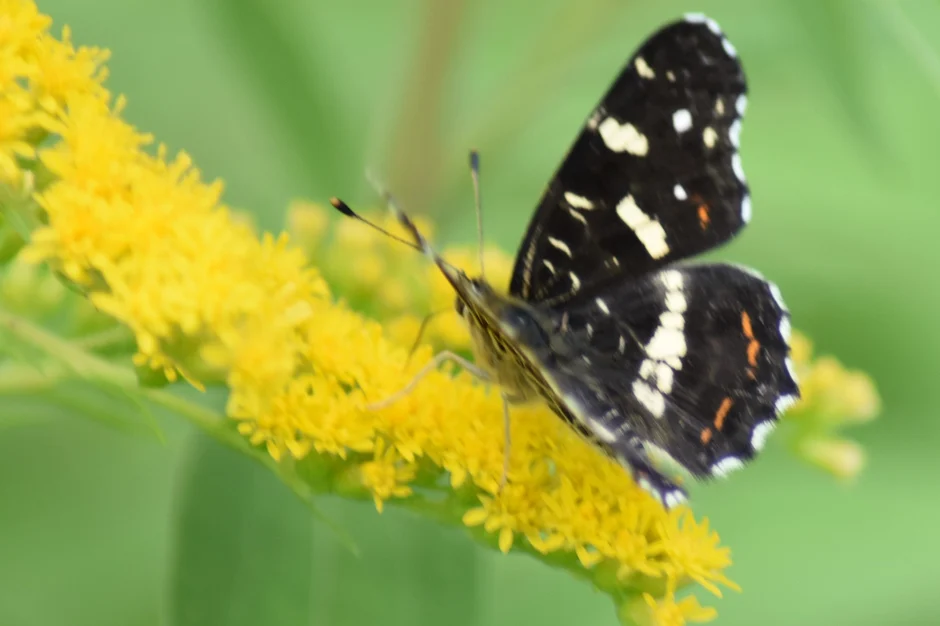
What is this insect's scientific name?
Araschnia levana
